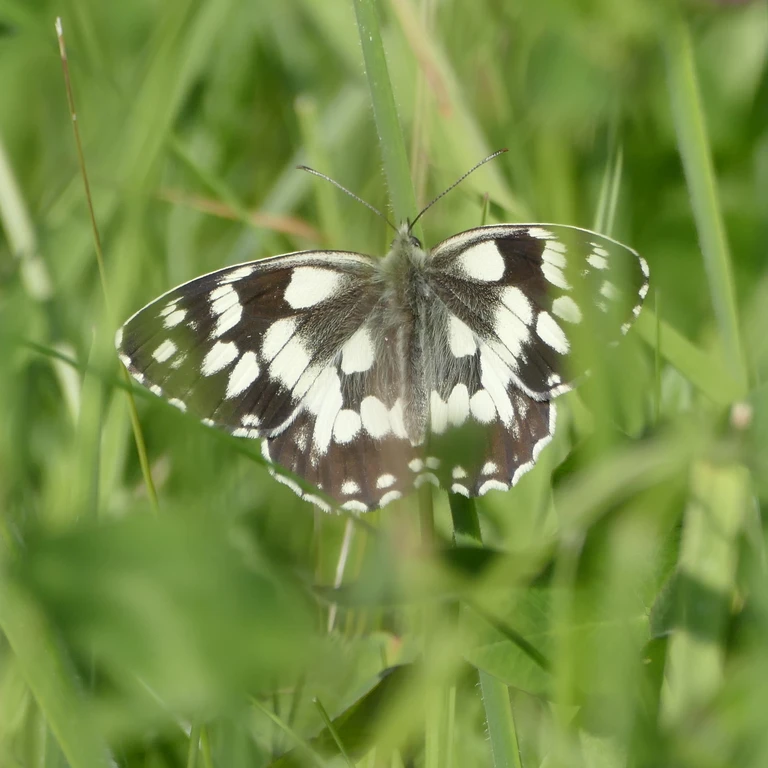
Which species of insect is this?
Melanargia galathea
